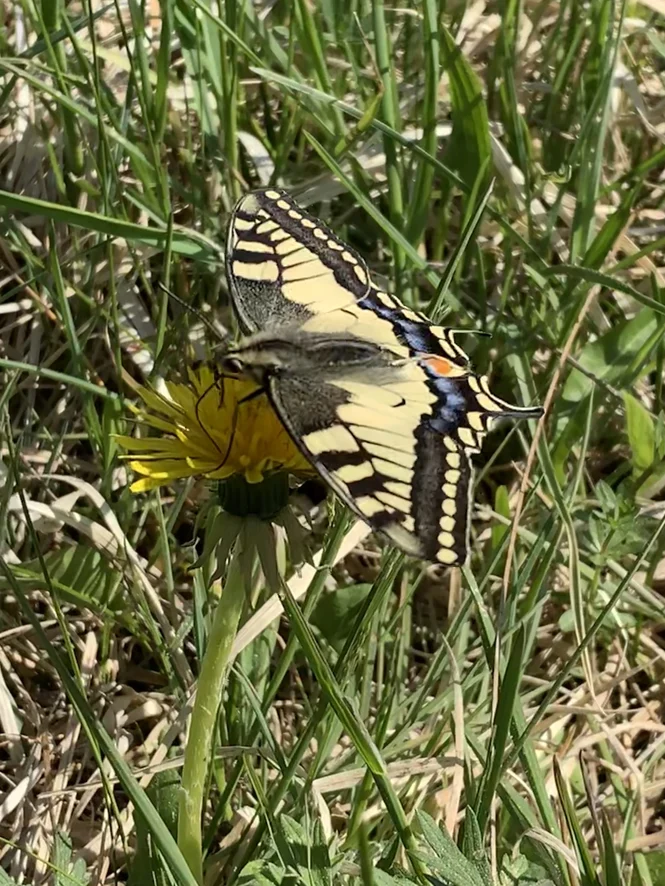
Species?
Papilio machaon
